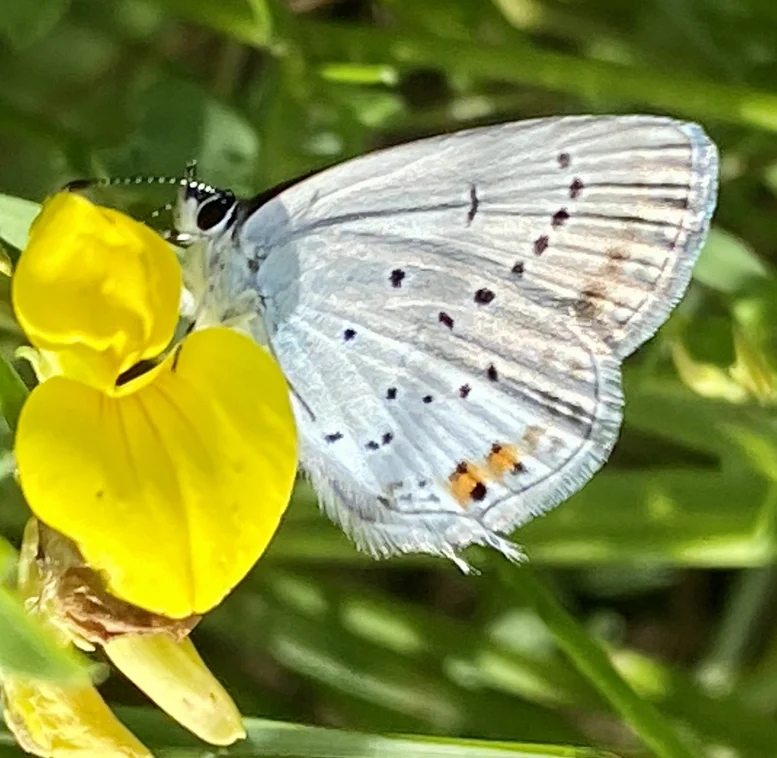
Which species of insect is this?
Cupido argiades (also Elkalyce argiades)
